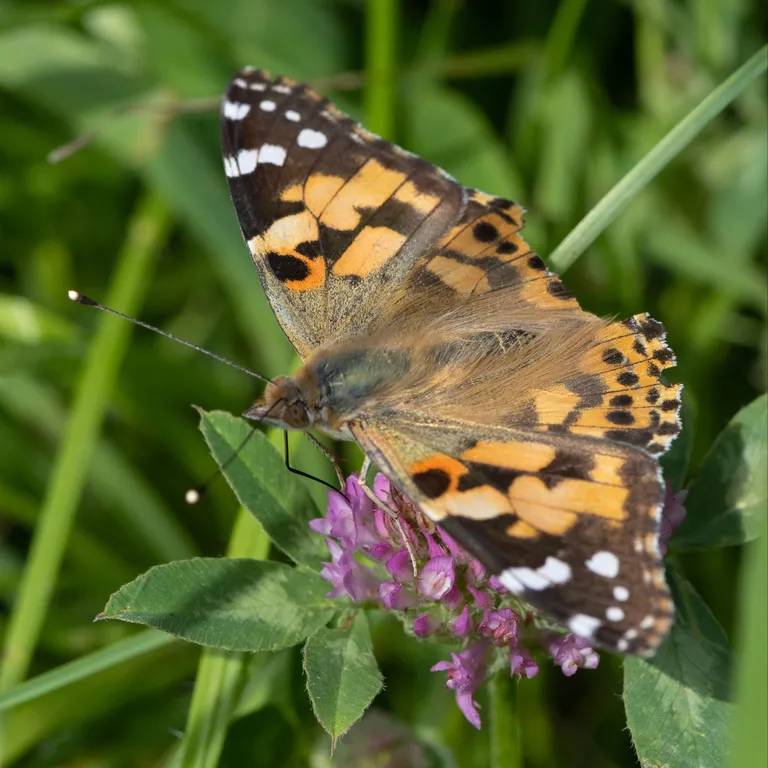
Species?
Vanessa cardui
